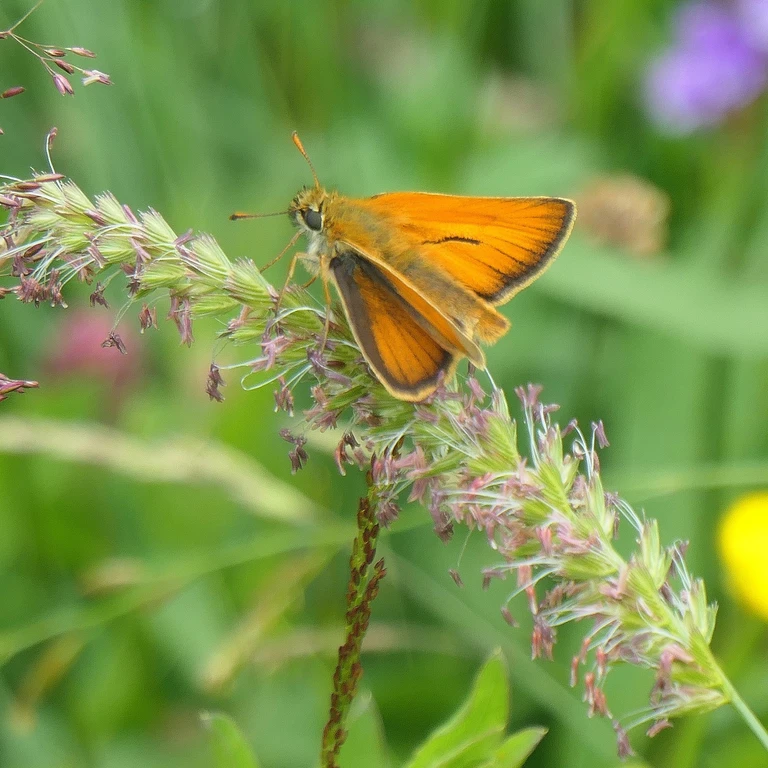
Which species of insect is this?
Thymelicus sylvestris
